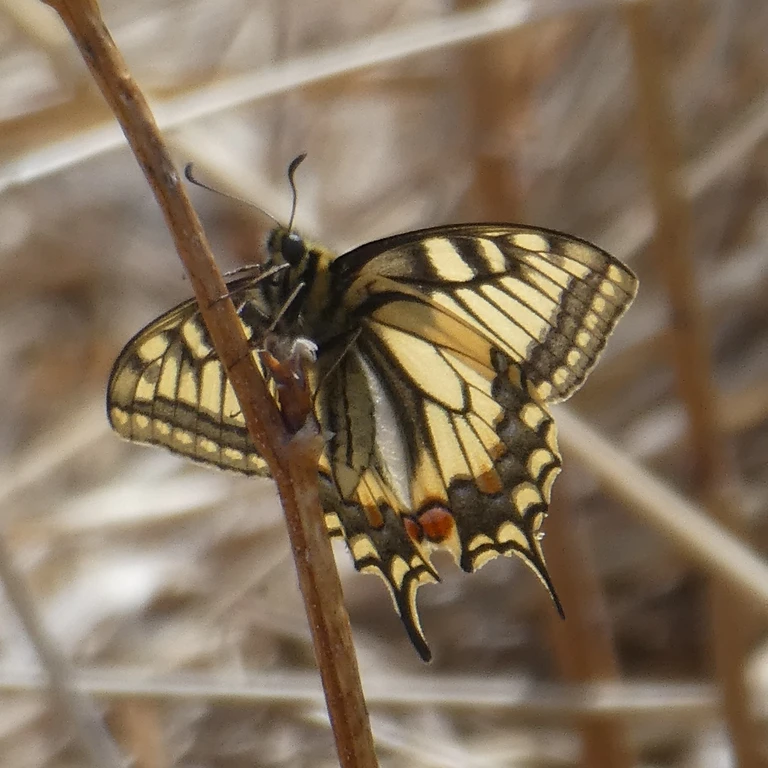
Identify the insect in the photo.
Papilio machaon
